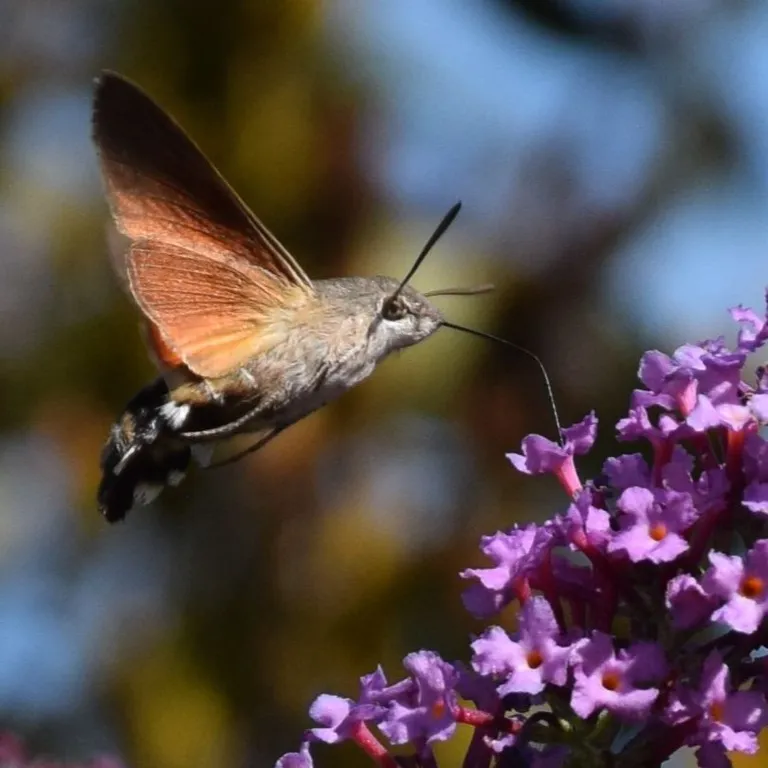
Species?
Macroglossum stellatarum
